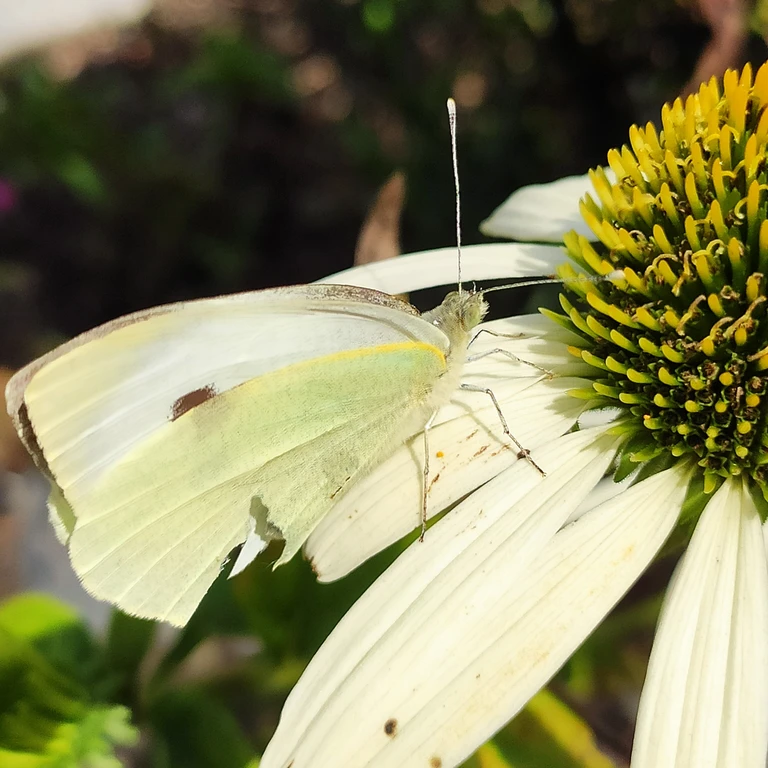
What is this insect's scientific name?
Pieris brassicae
